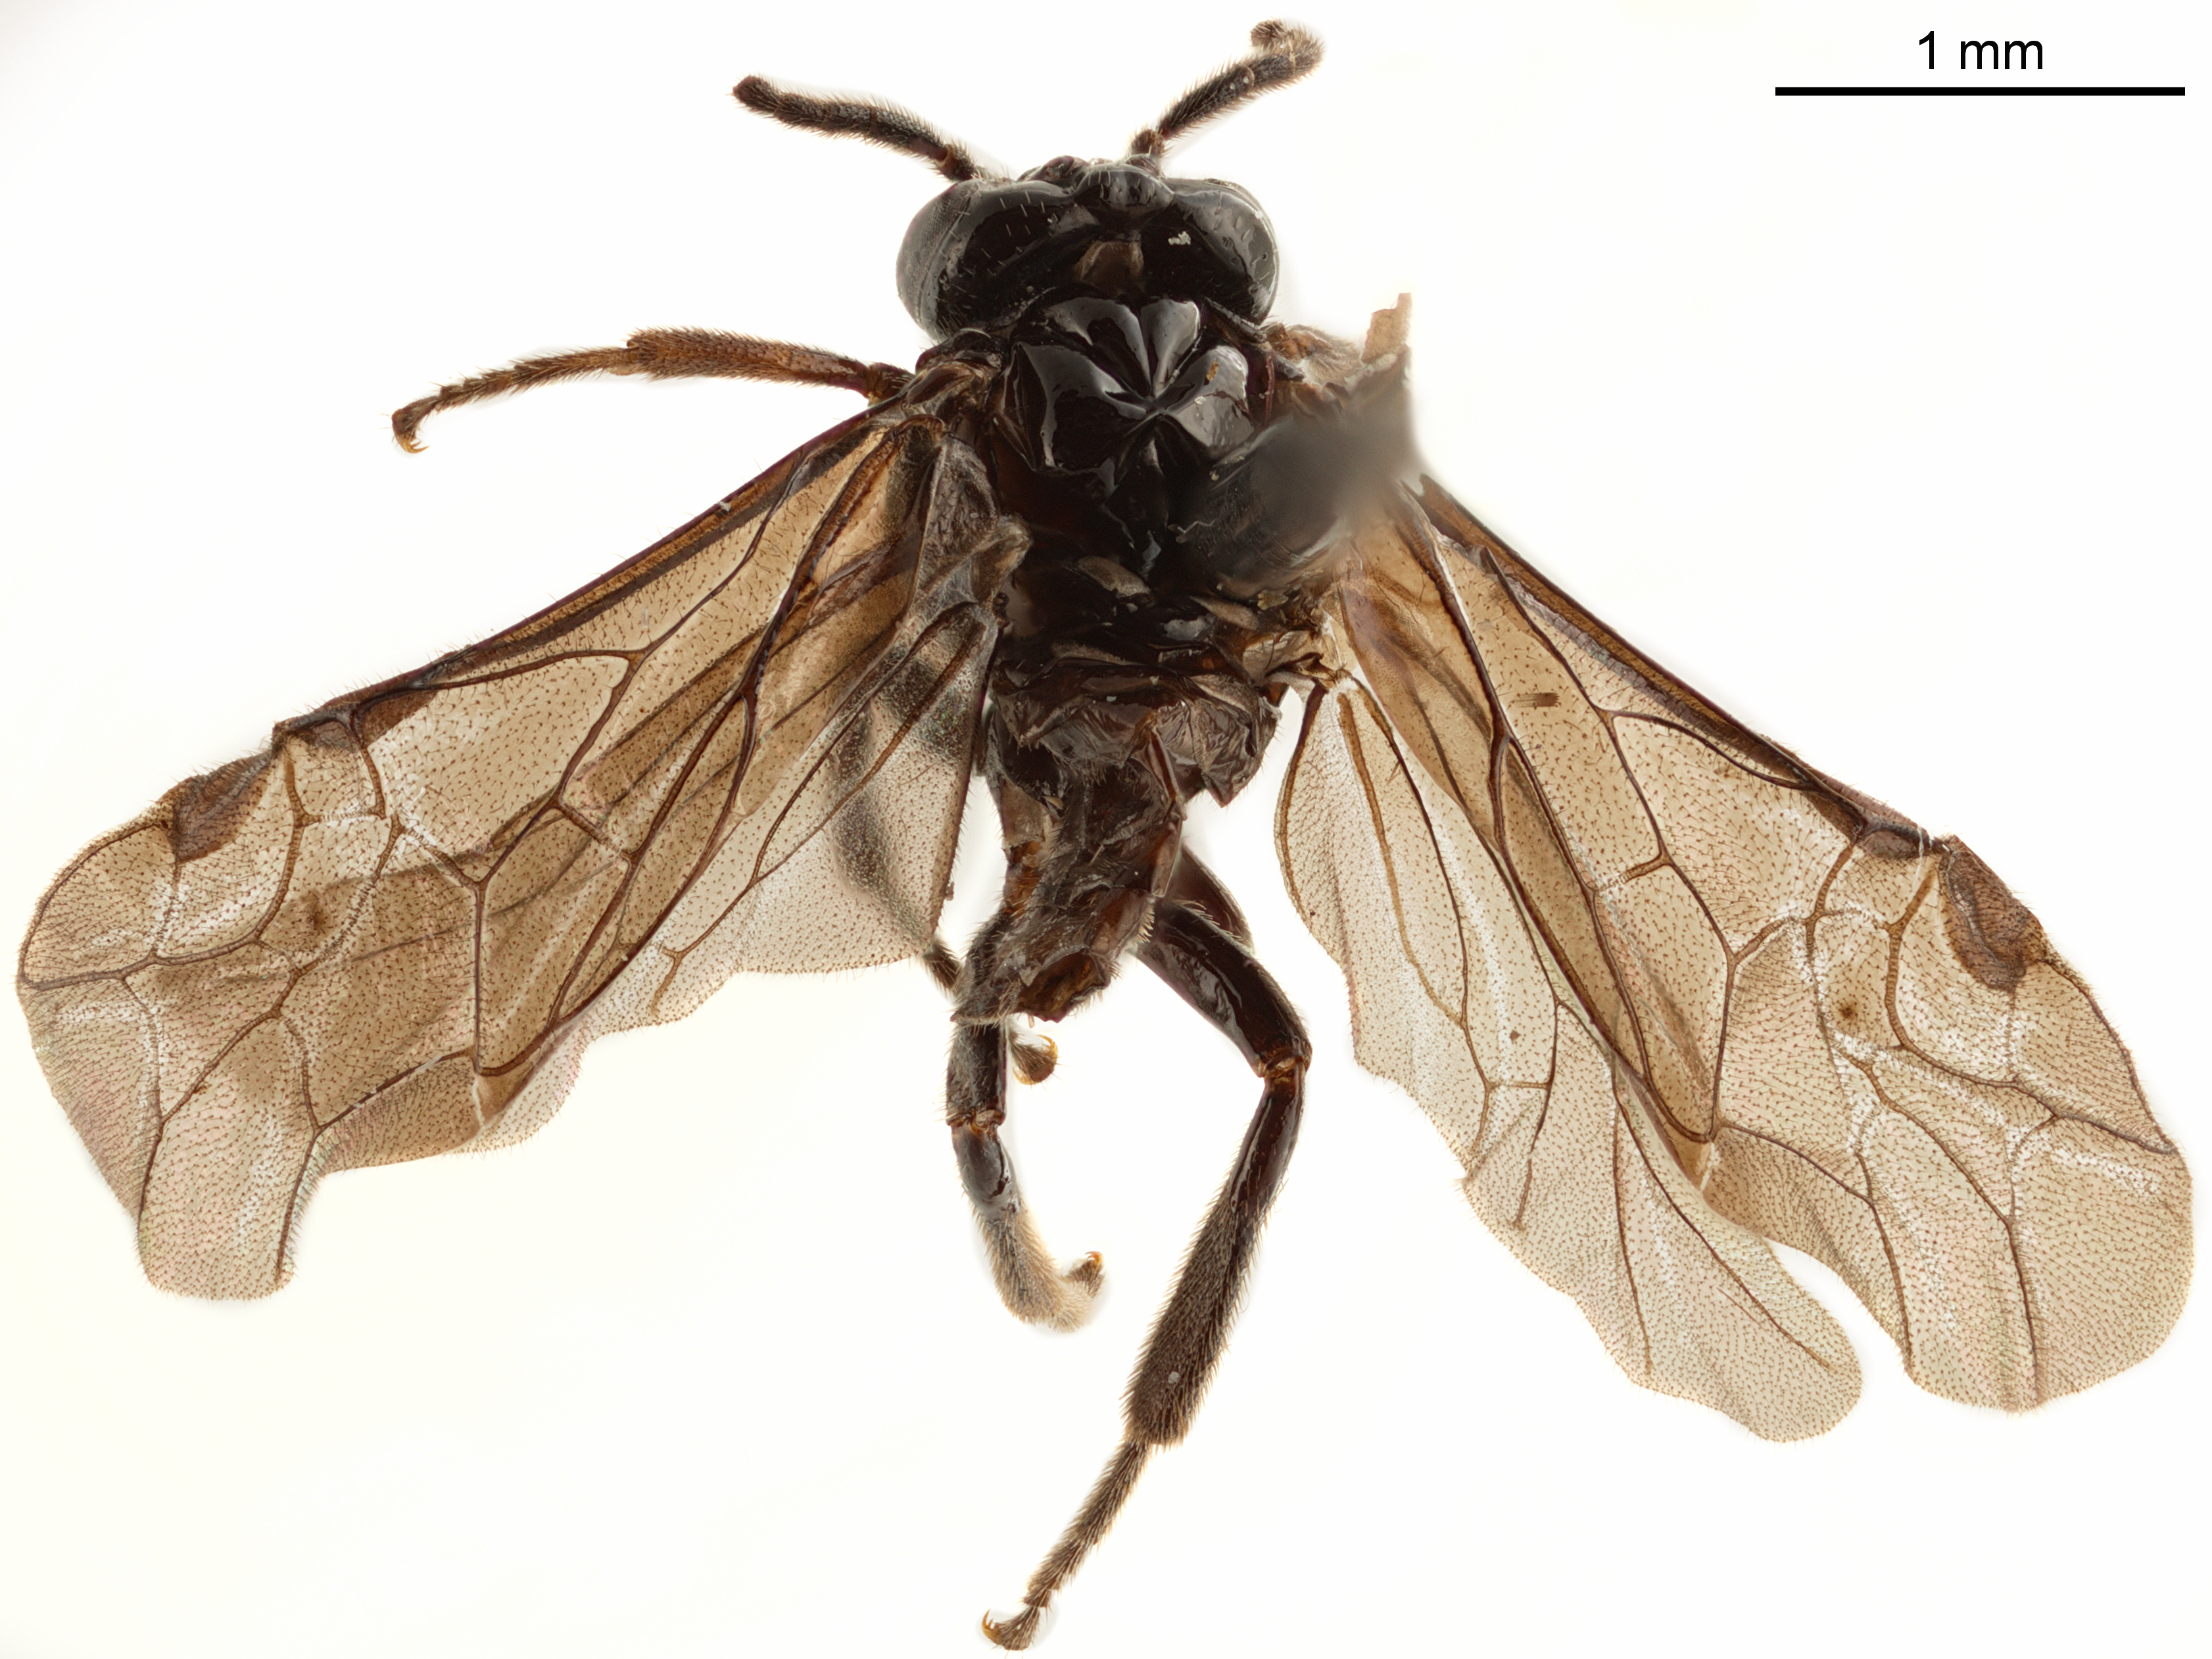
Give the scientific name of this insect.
Brasinusa plaumanni
